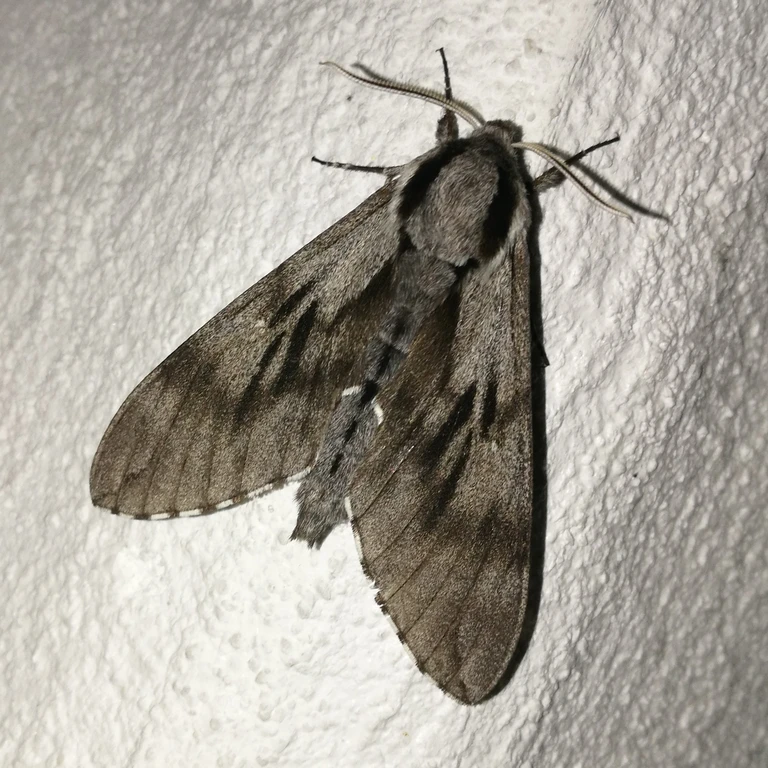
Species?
Sphinx pinastri
